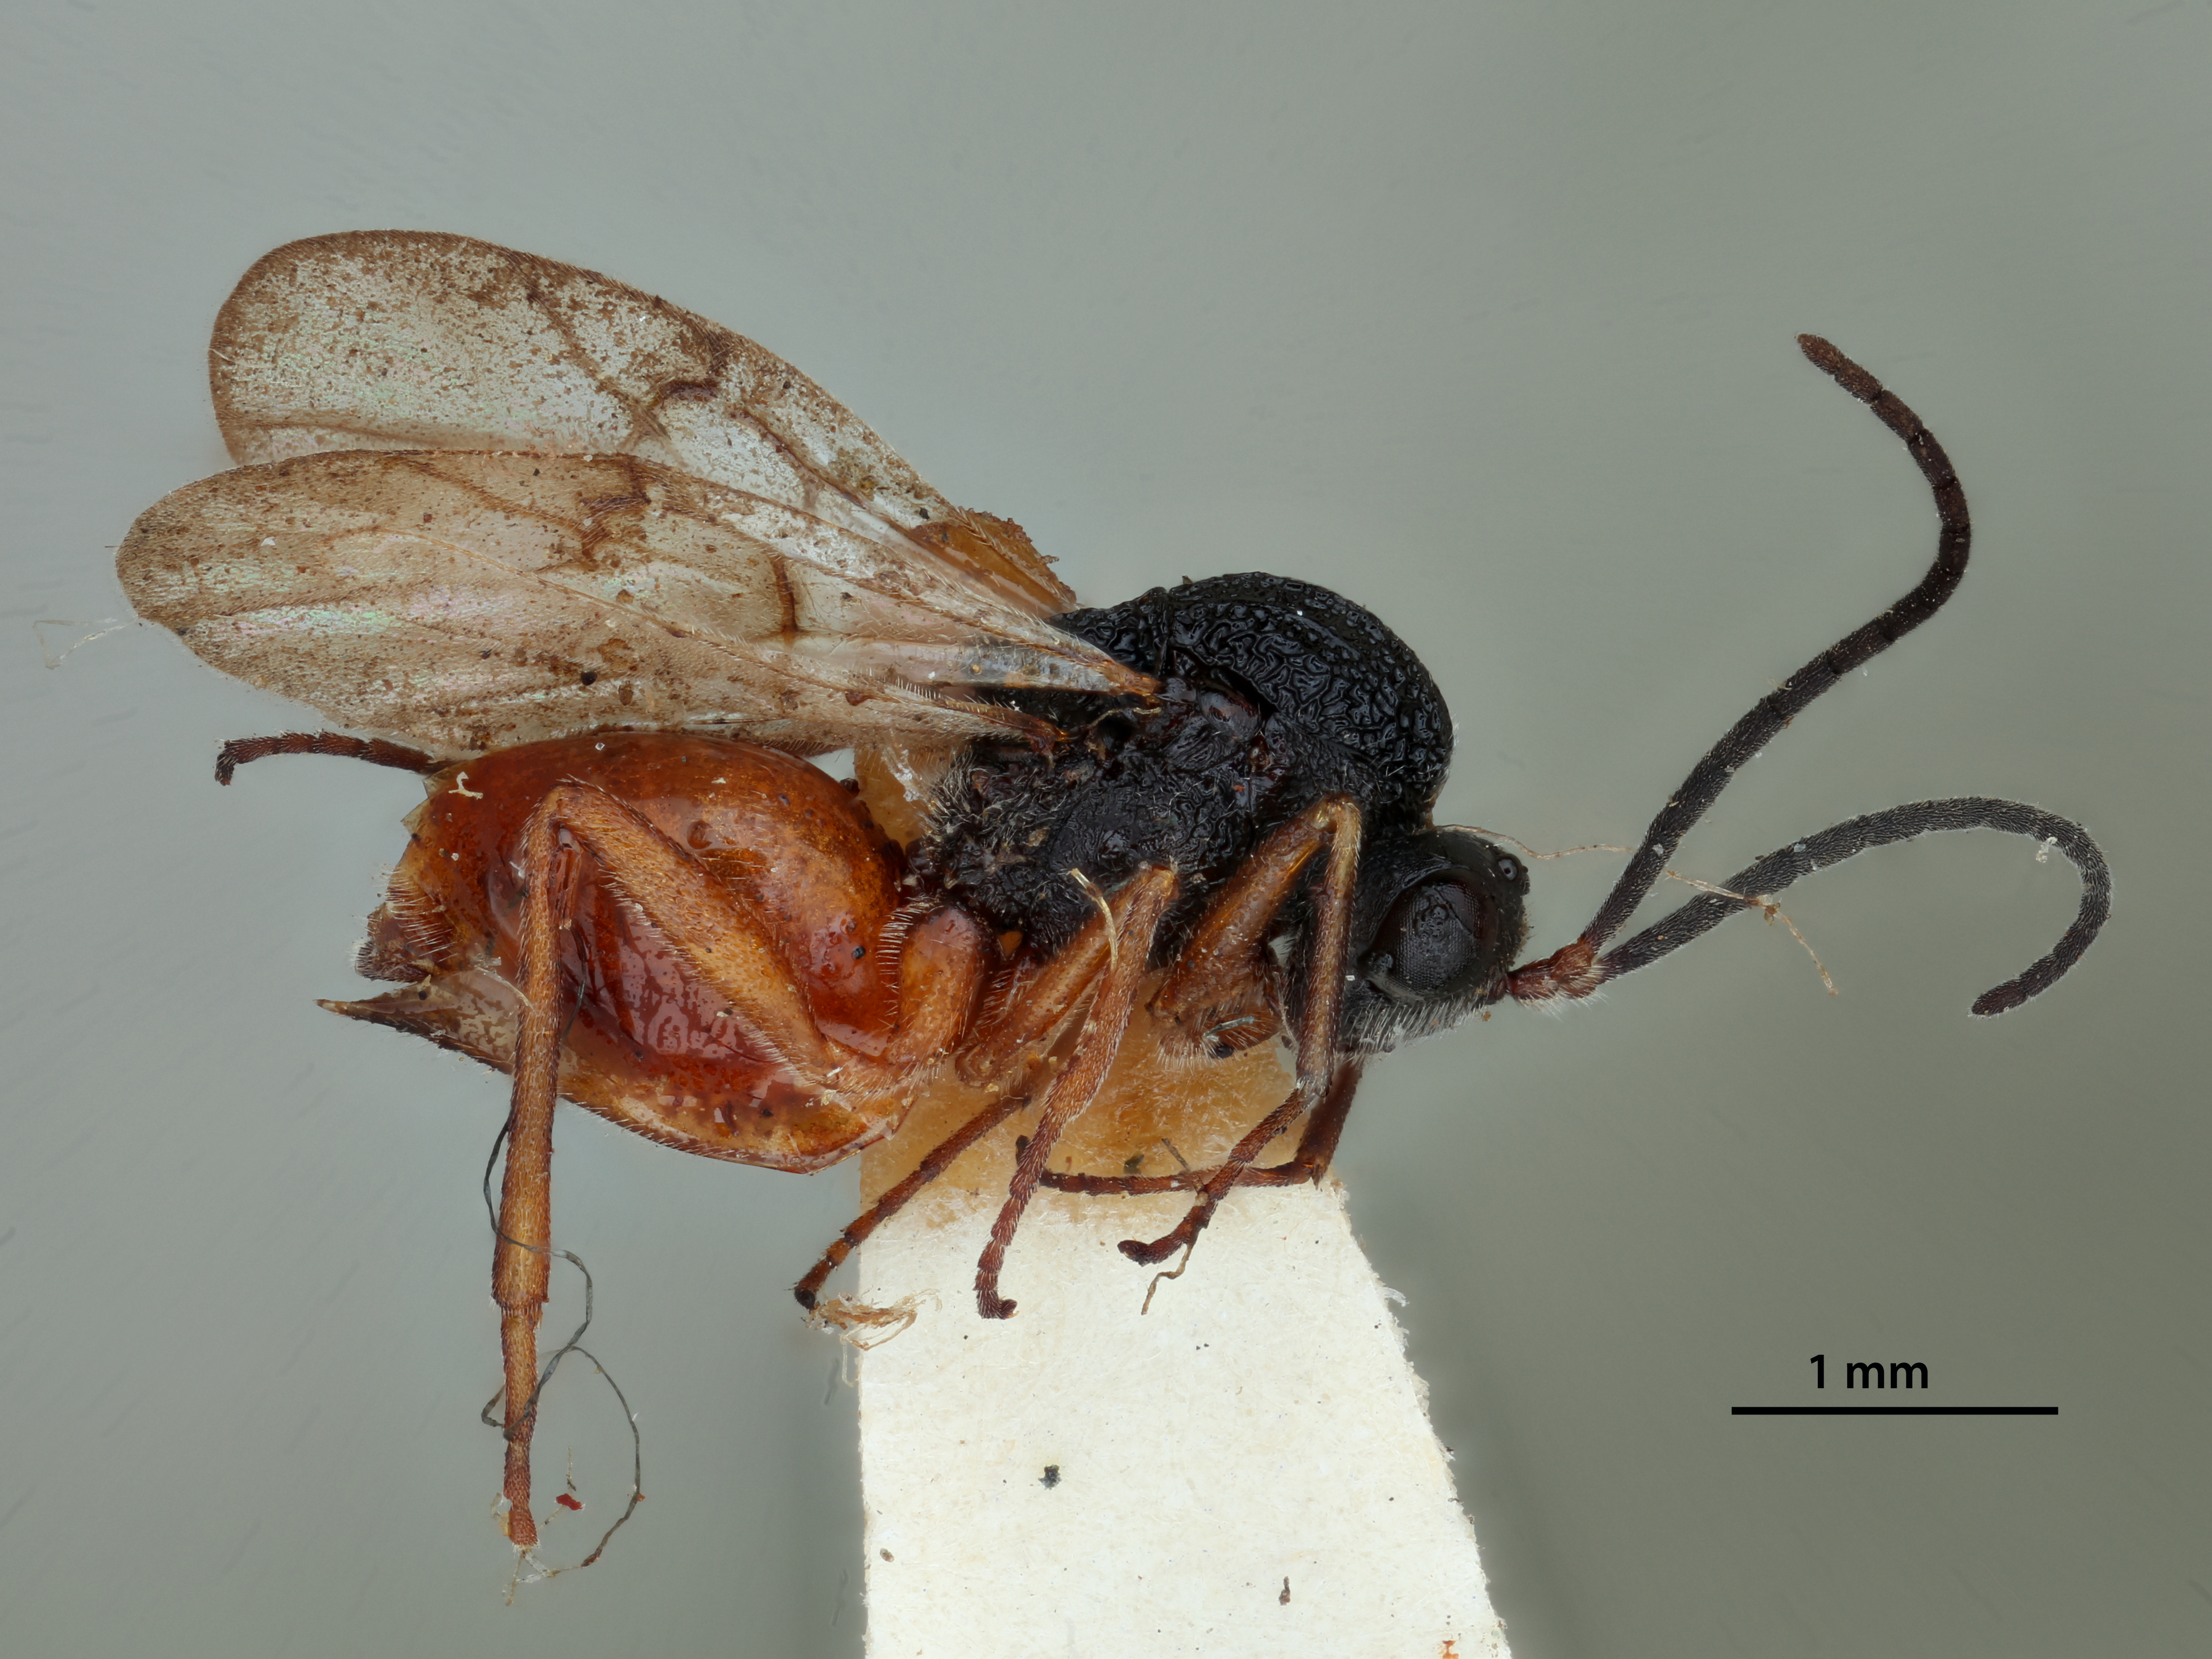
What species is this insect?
Rhodites pustulatoides
